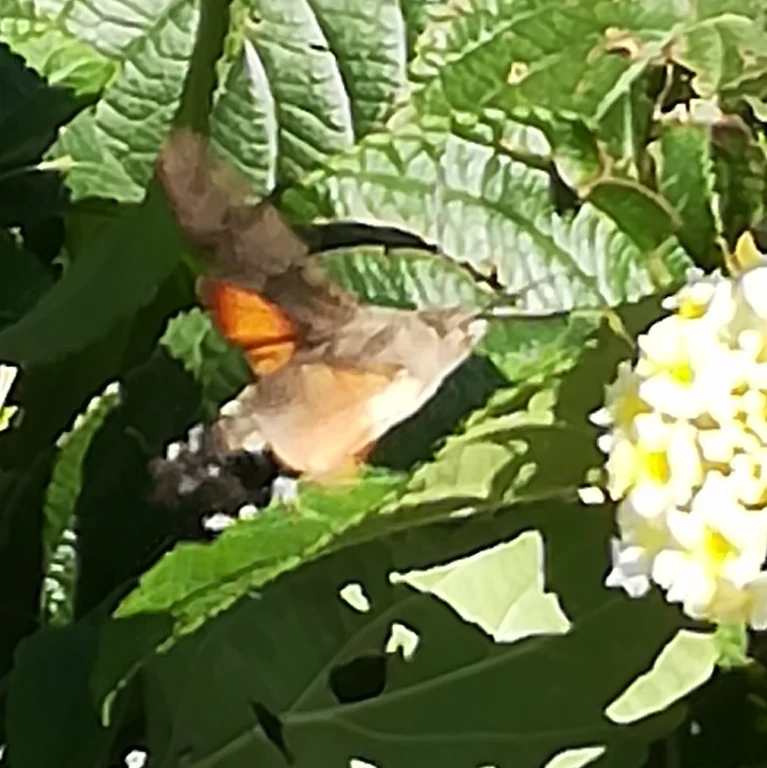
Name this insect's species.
Macroglossum stellatarum
